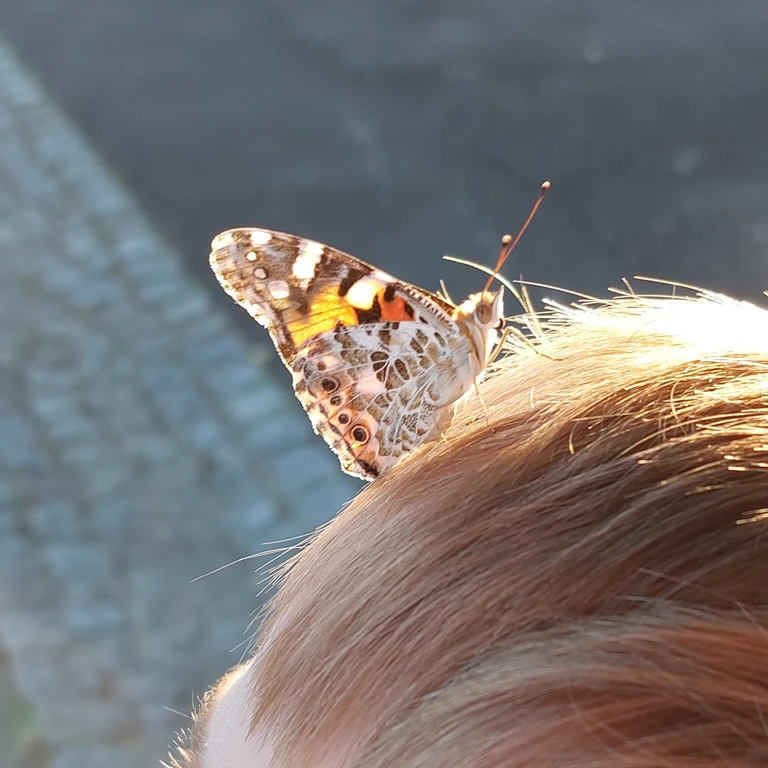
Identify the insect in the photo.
Vanessa cardui
